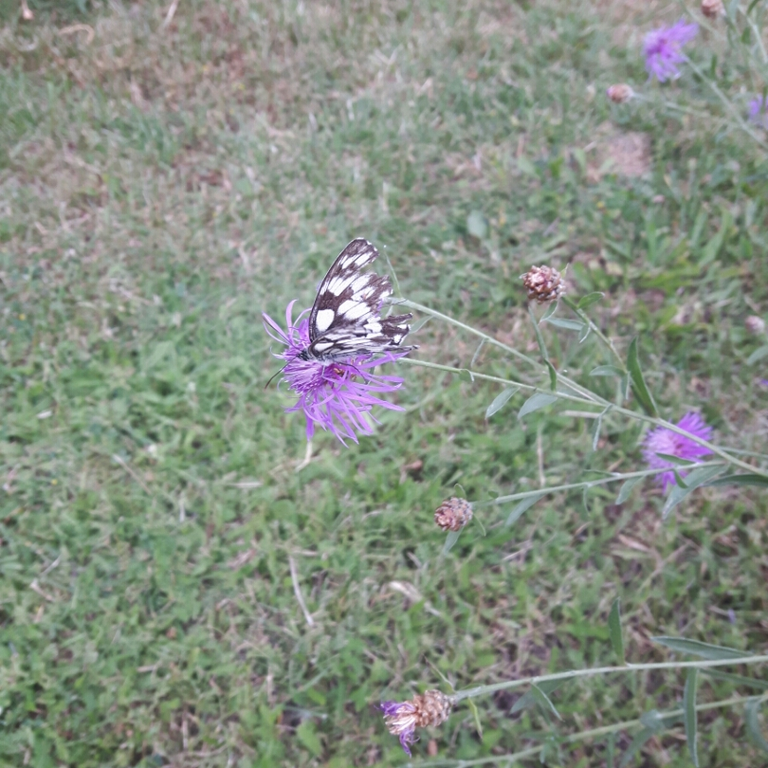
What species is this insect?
Melanargia galathea
